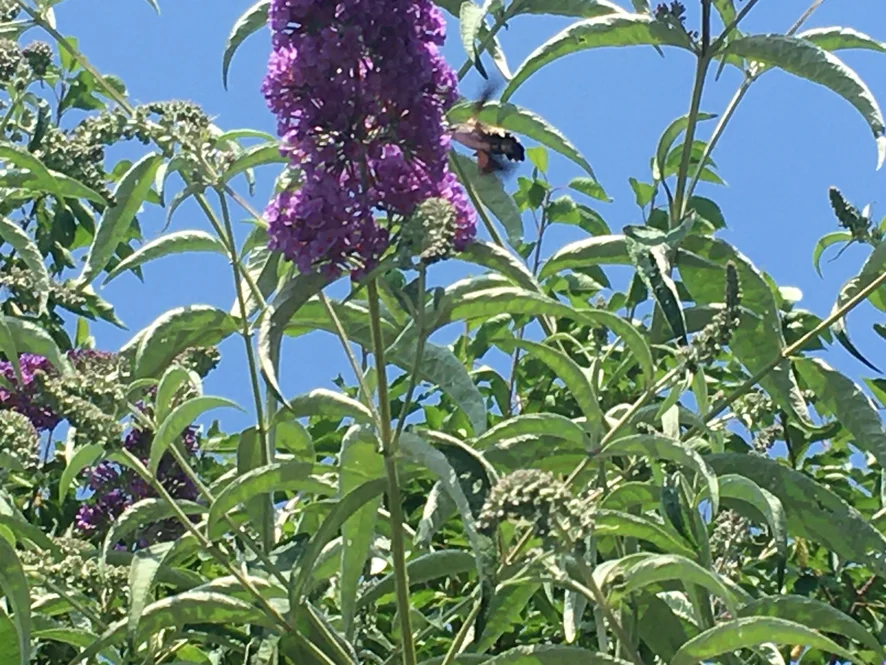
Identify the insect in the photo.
Macroglossum stellatarum
